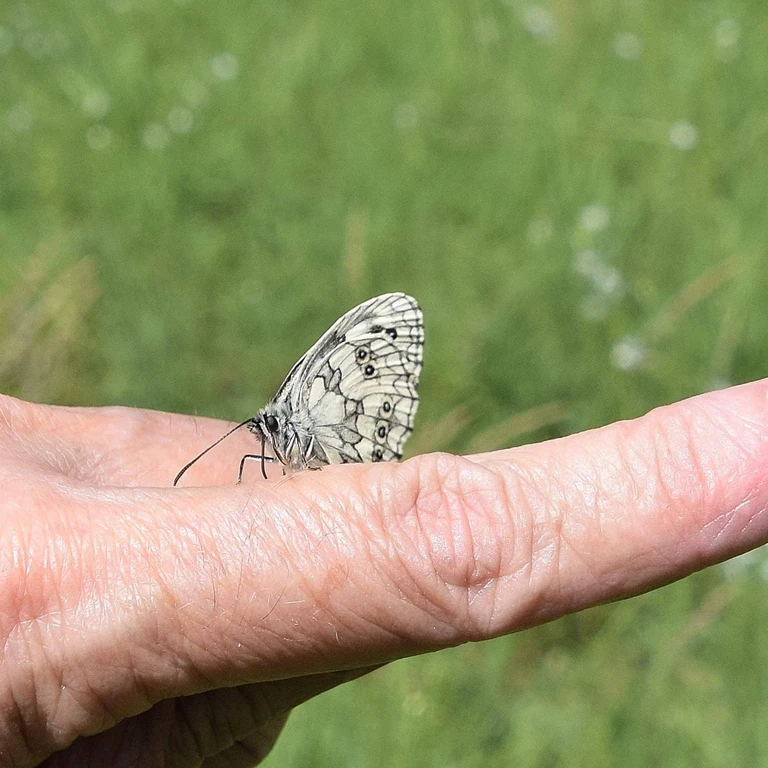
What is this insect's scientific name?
Melanargia galathea
